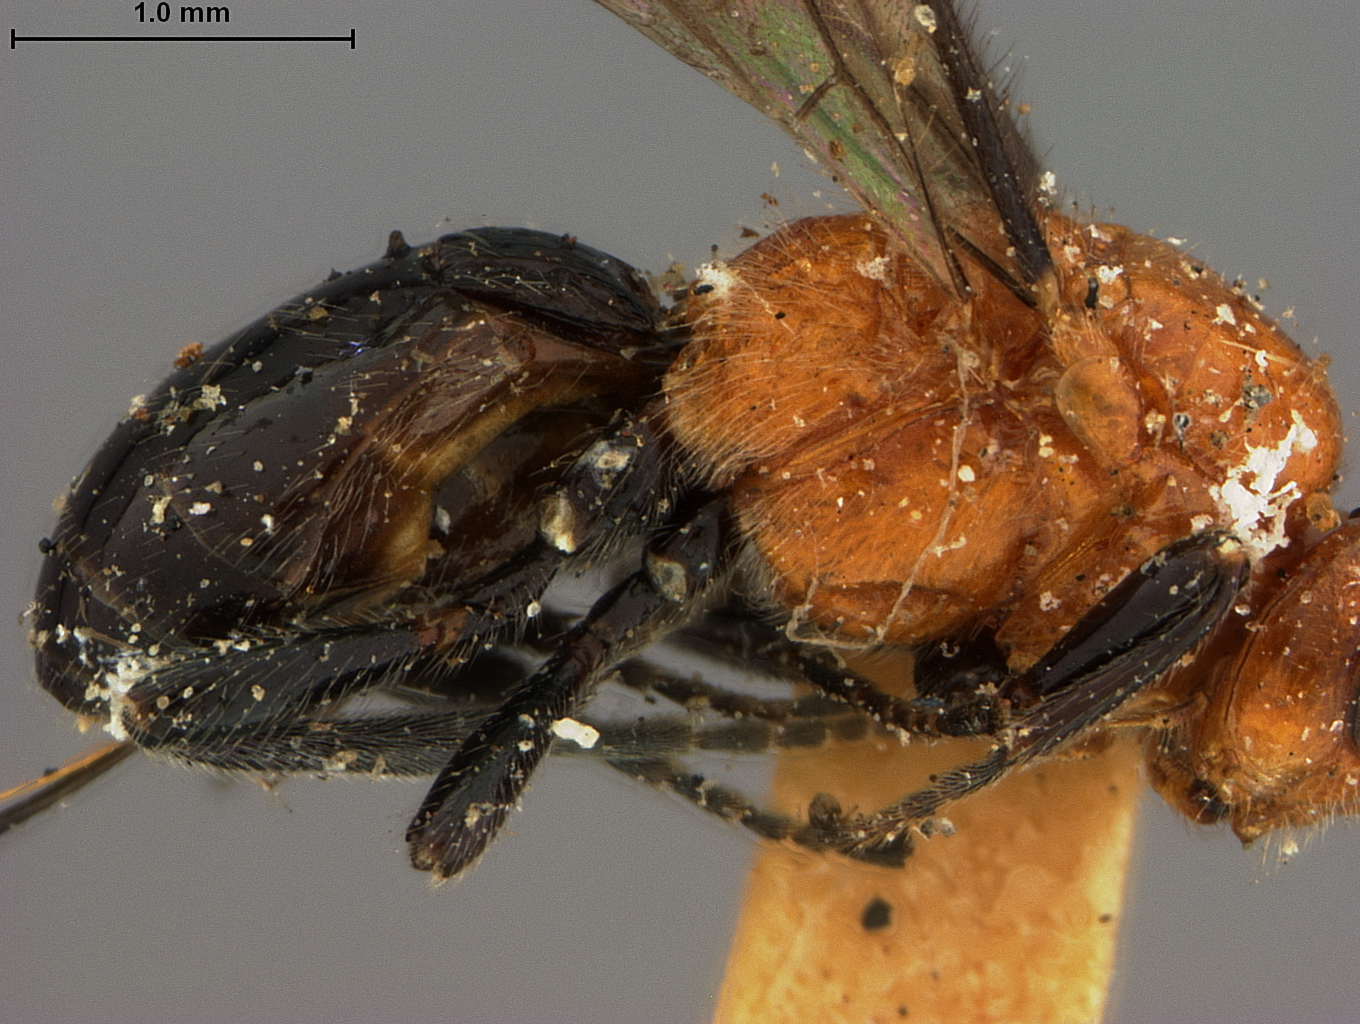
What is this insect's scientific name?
Diachasma carpocapsa
